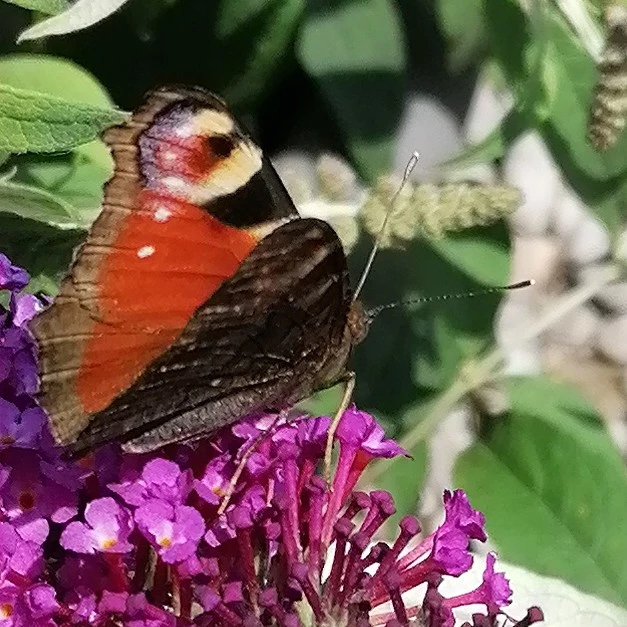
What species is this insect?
Aglais io
